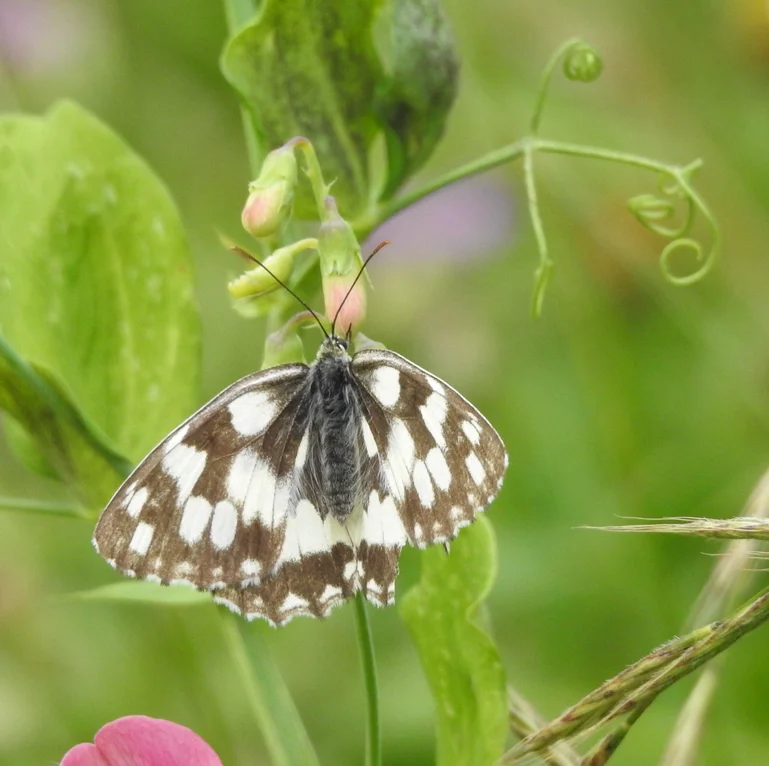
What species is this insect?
Melanargia galathea
